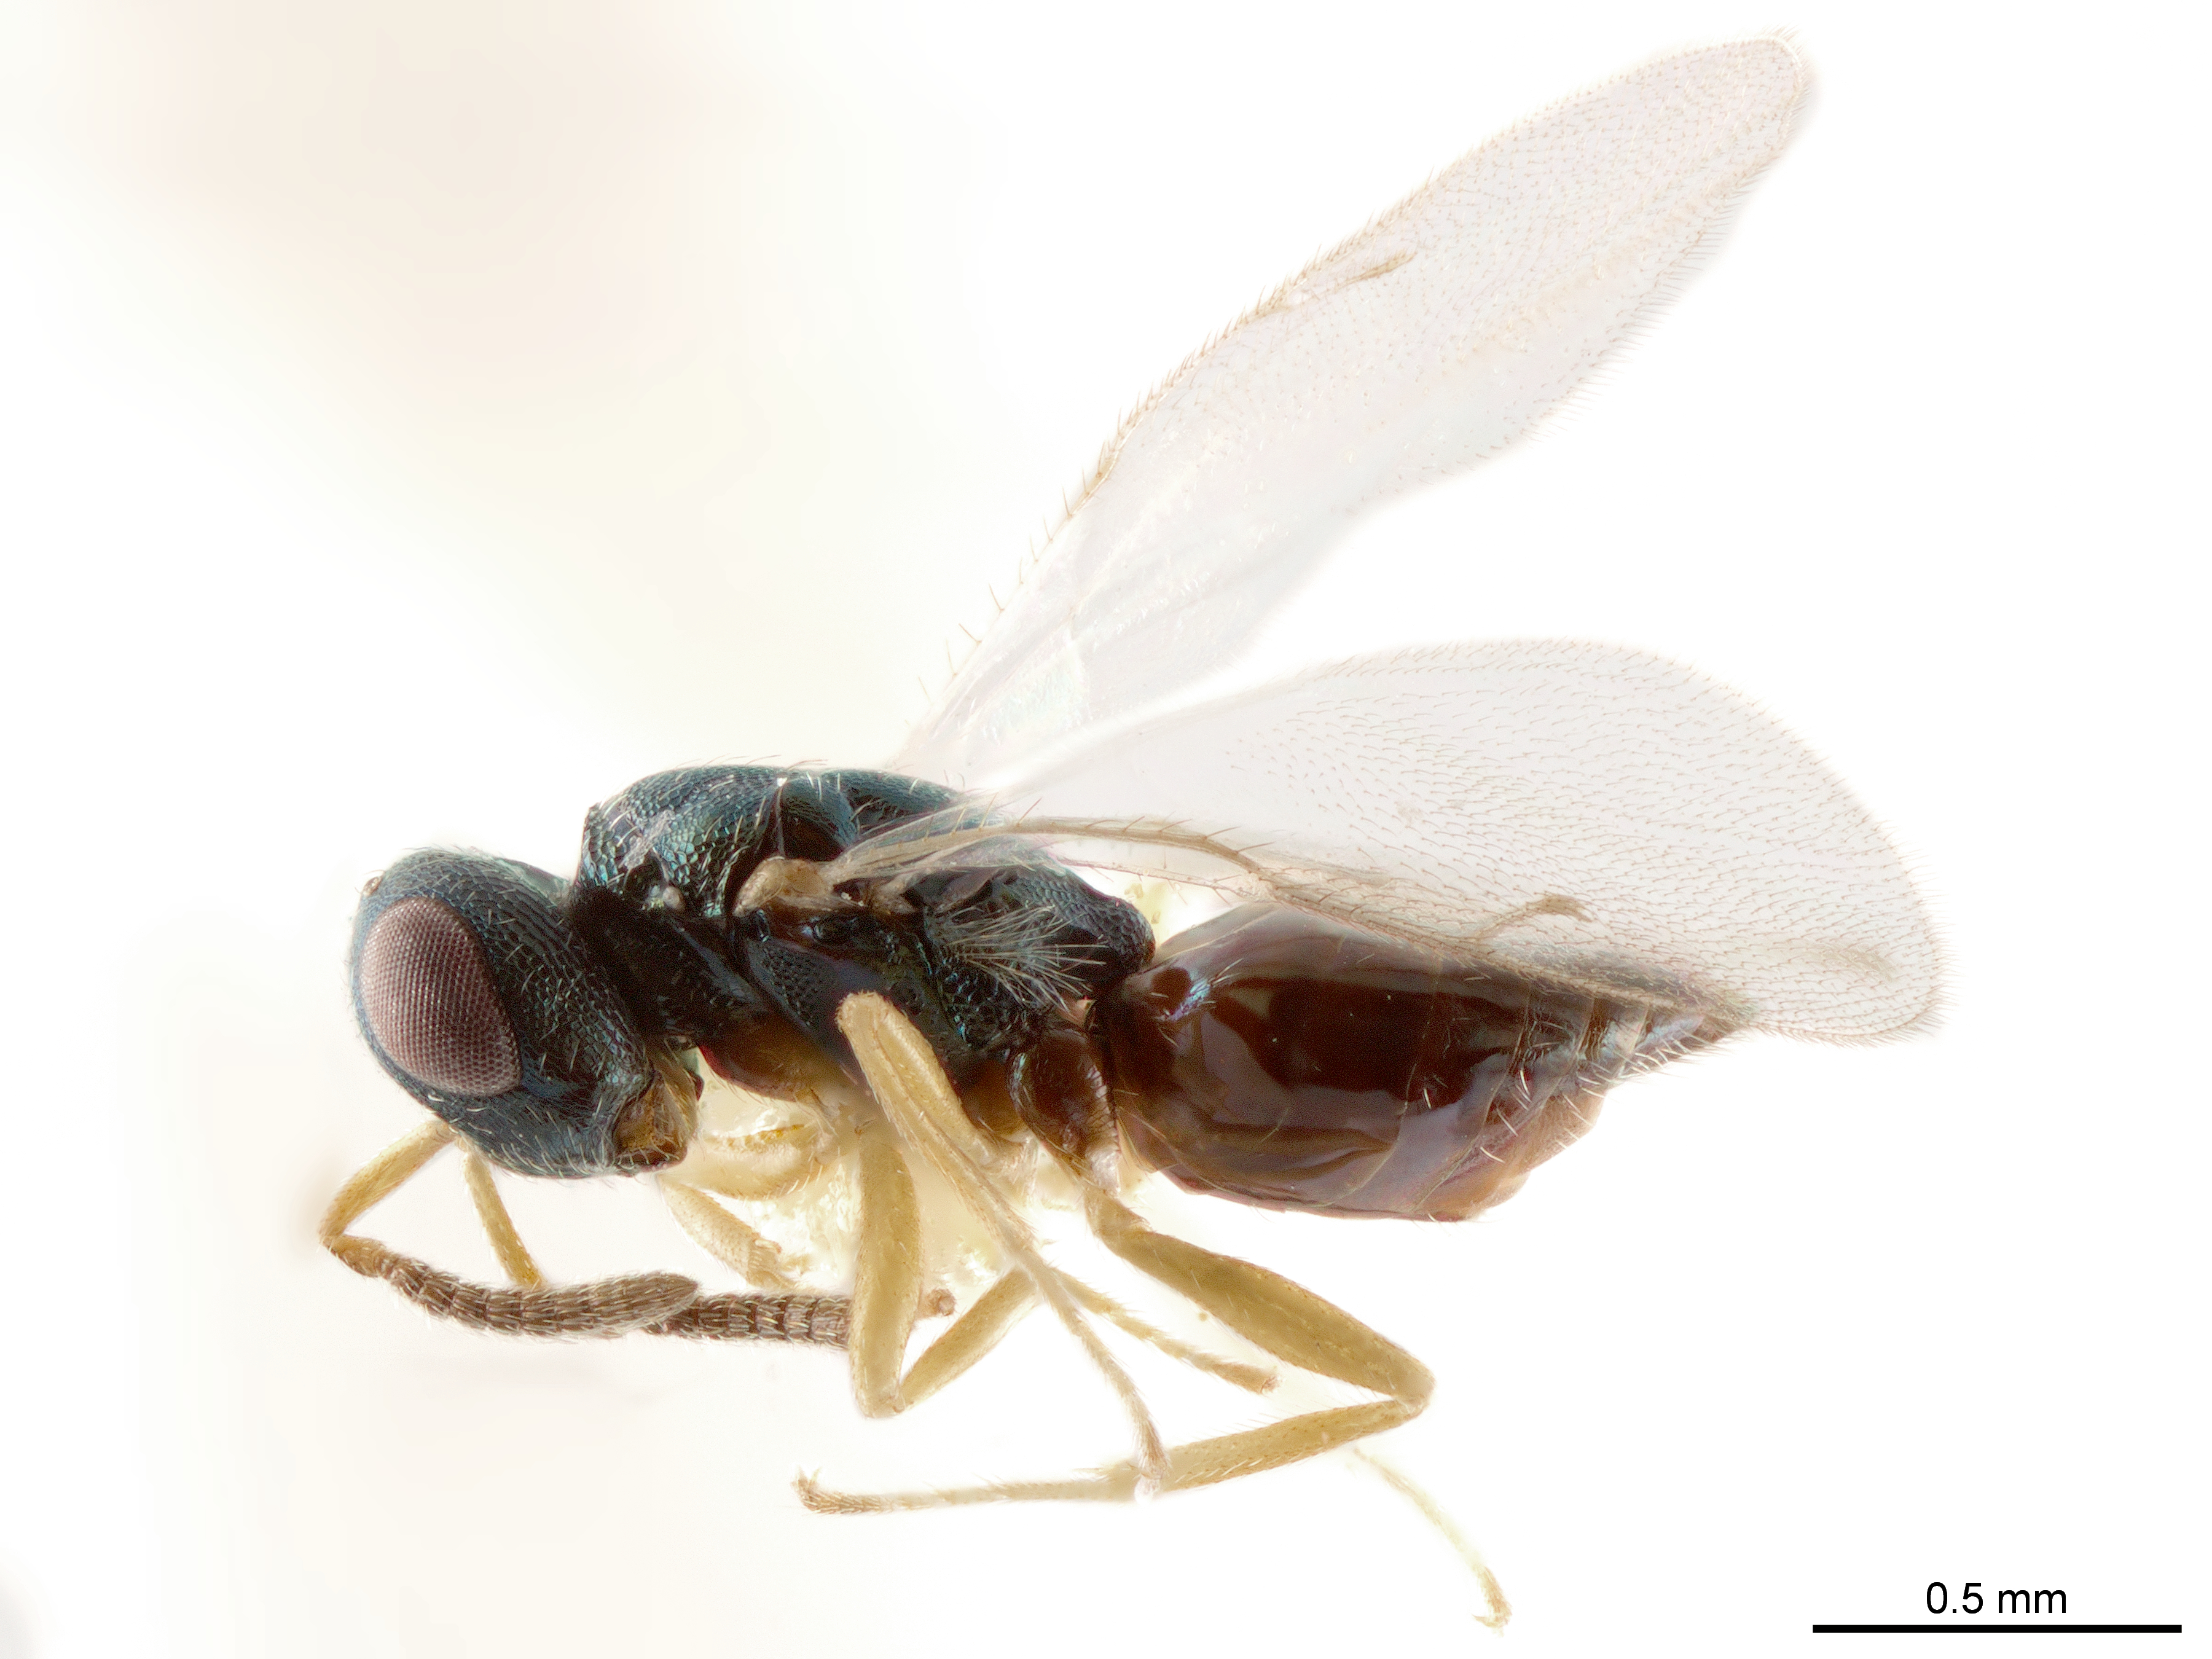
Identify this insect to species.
Trichomalopsis dubia
